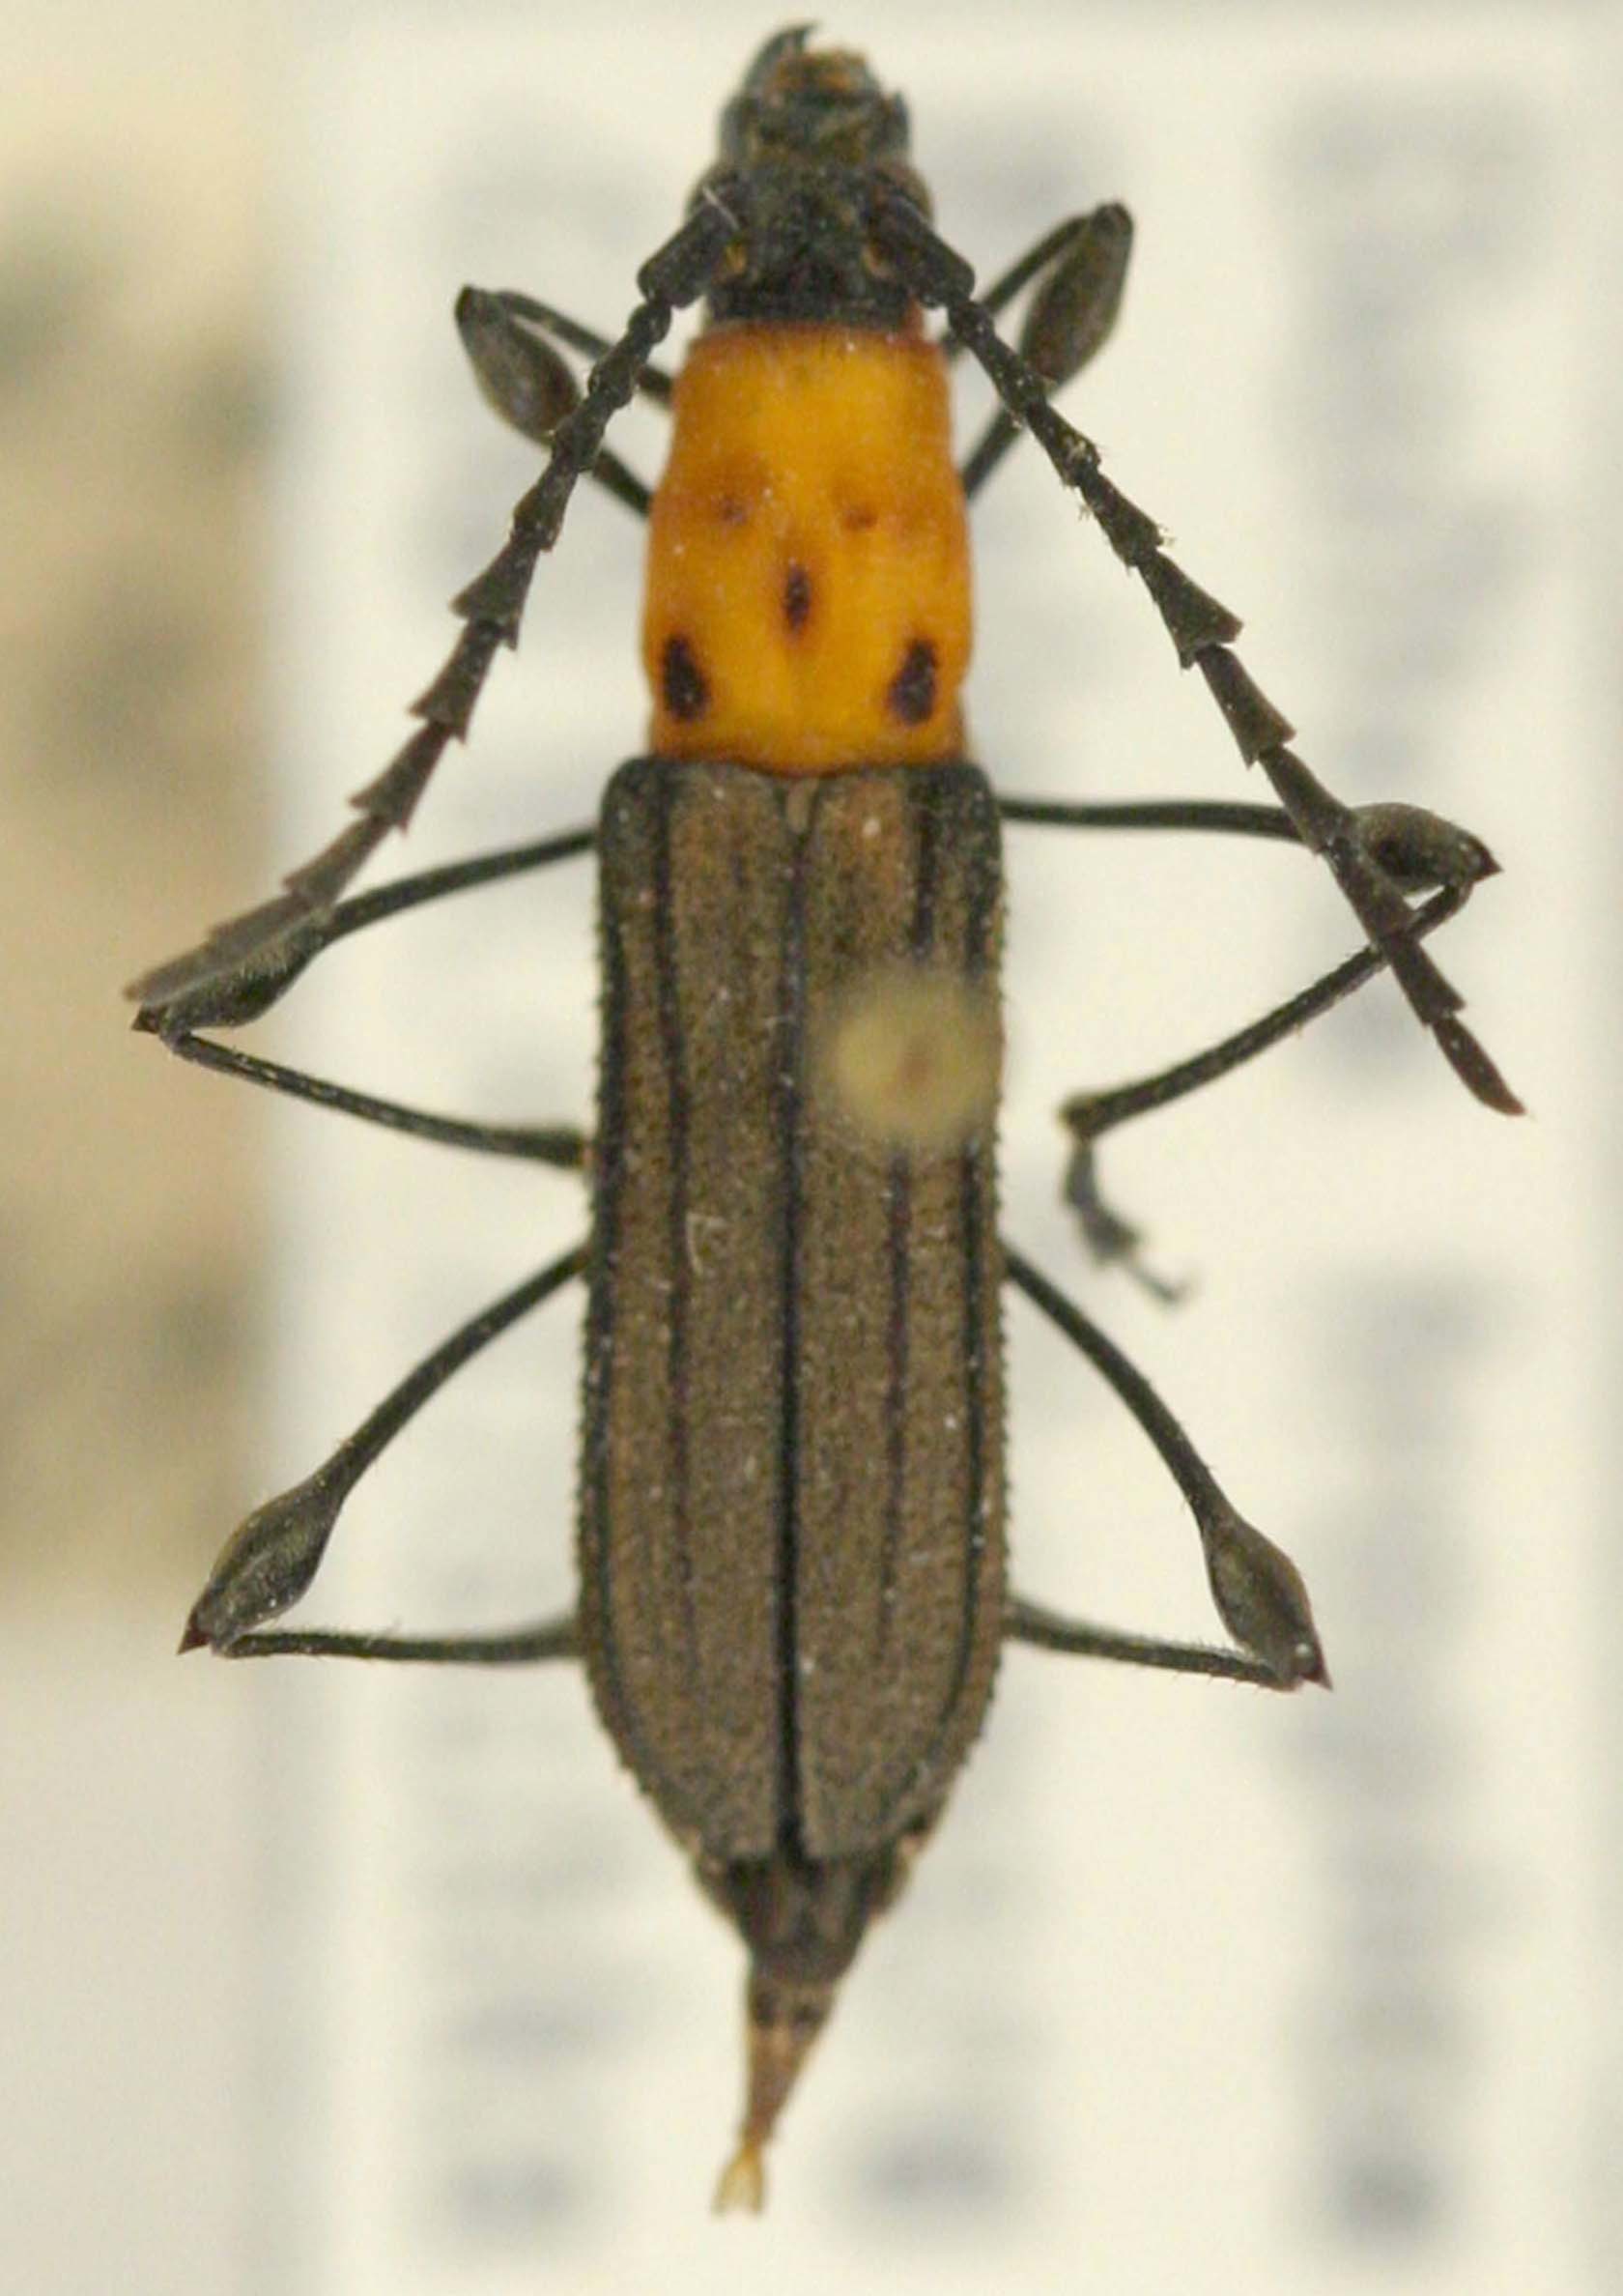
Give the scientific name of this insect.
Haenkea zischkai
